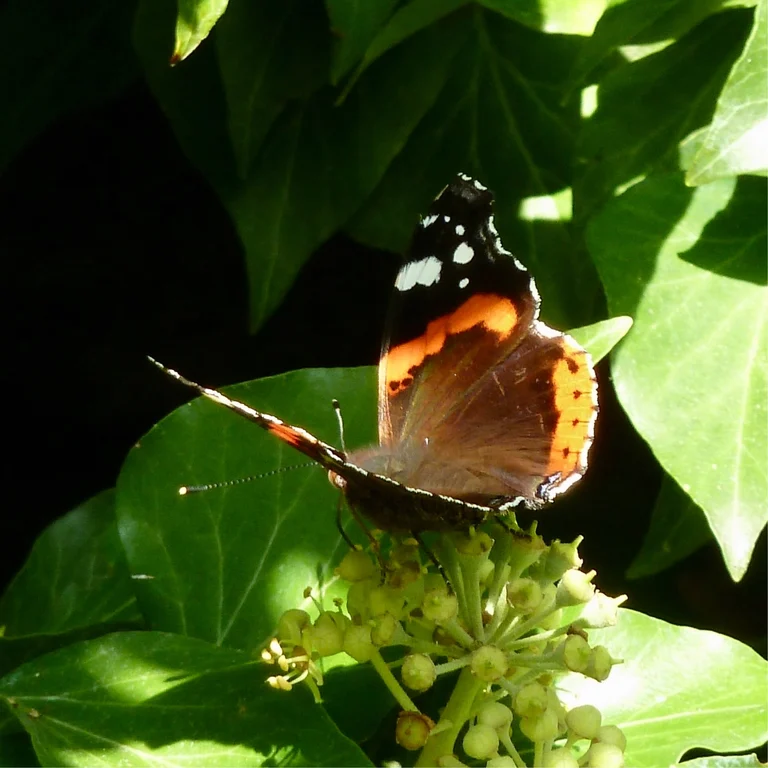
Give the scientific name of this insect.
Vanessa atalanta
